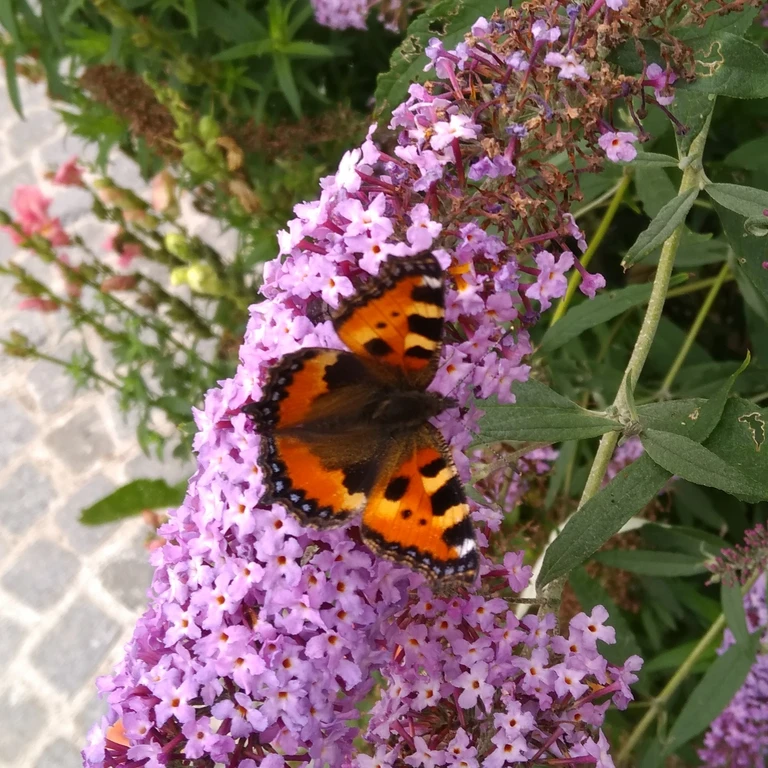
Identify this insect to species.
Aglais urticae
